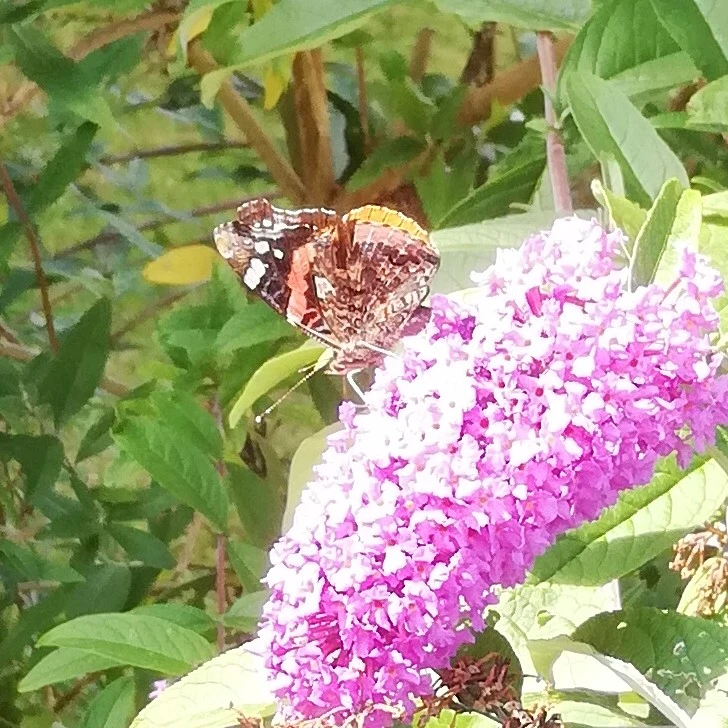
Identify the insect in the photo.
Vanessa atalanta
